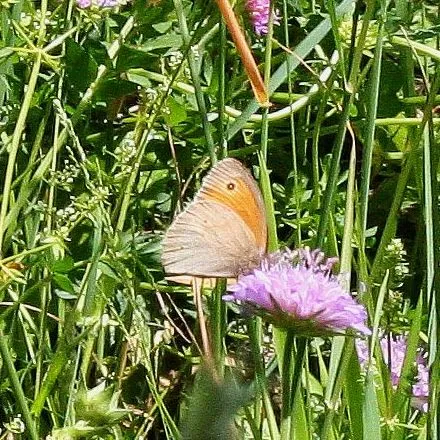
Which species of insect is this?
Maniola jurtina
